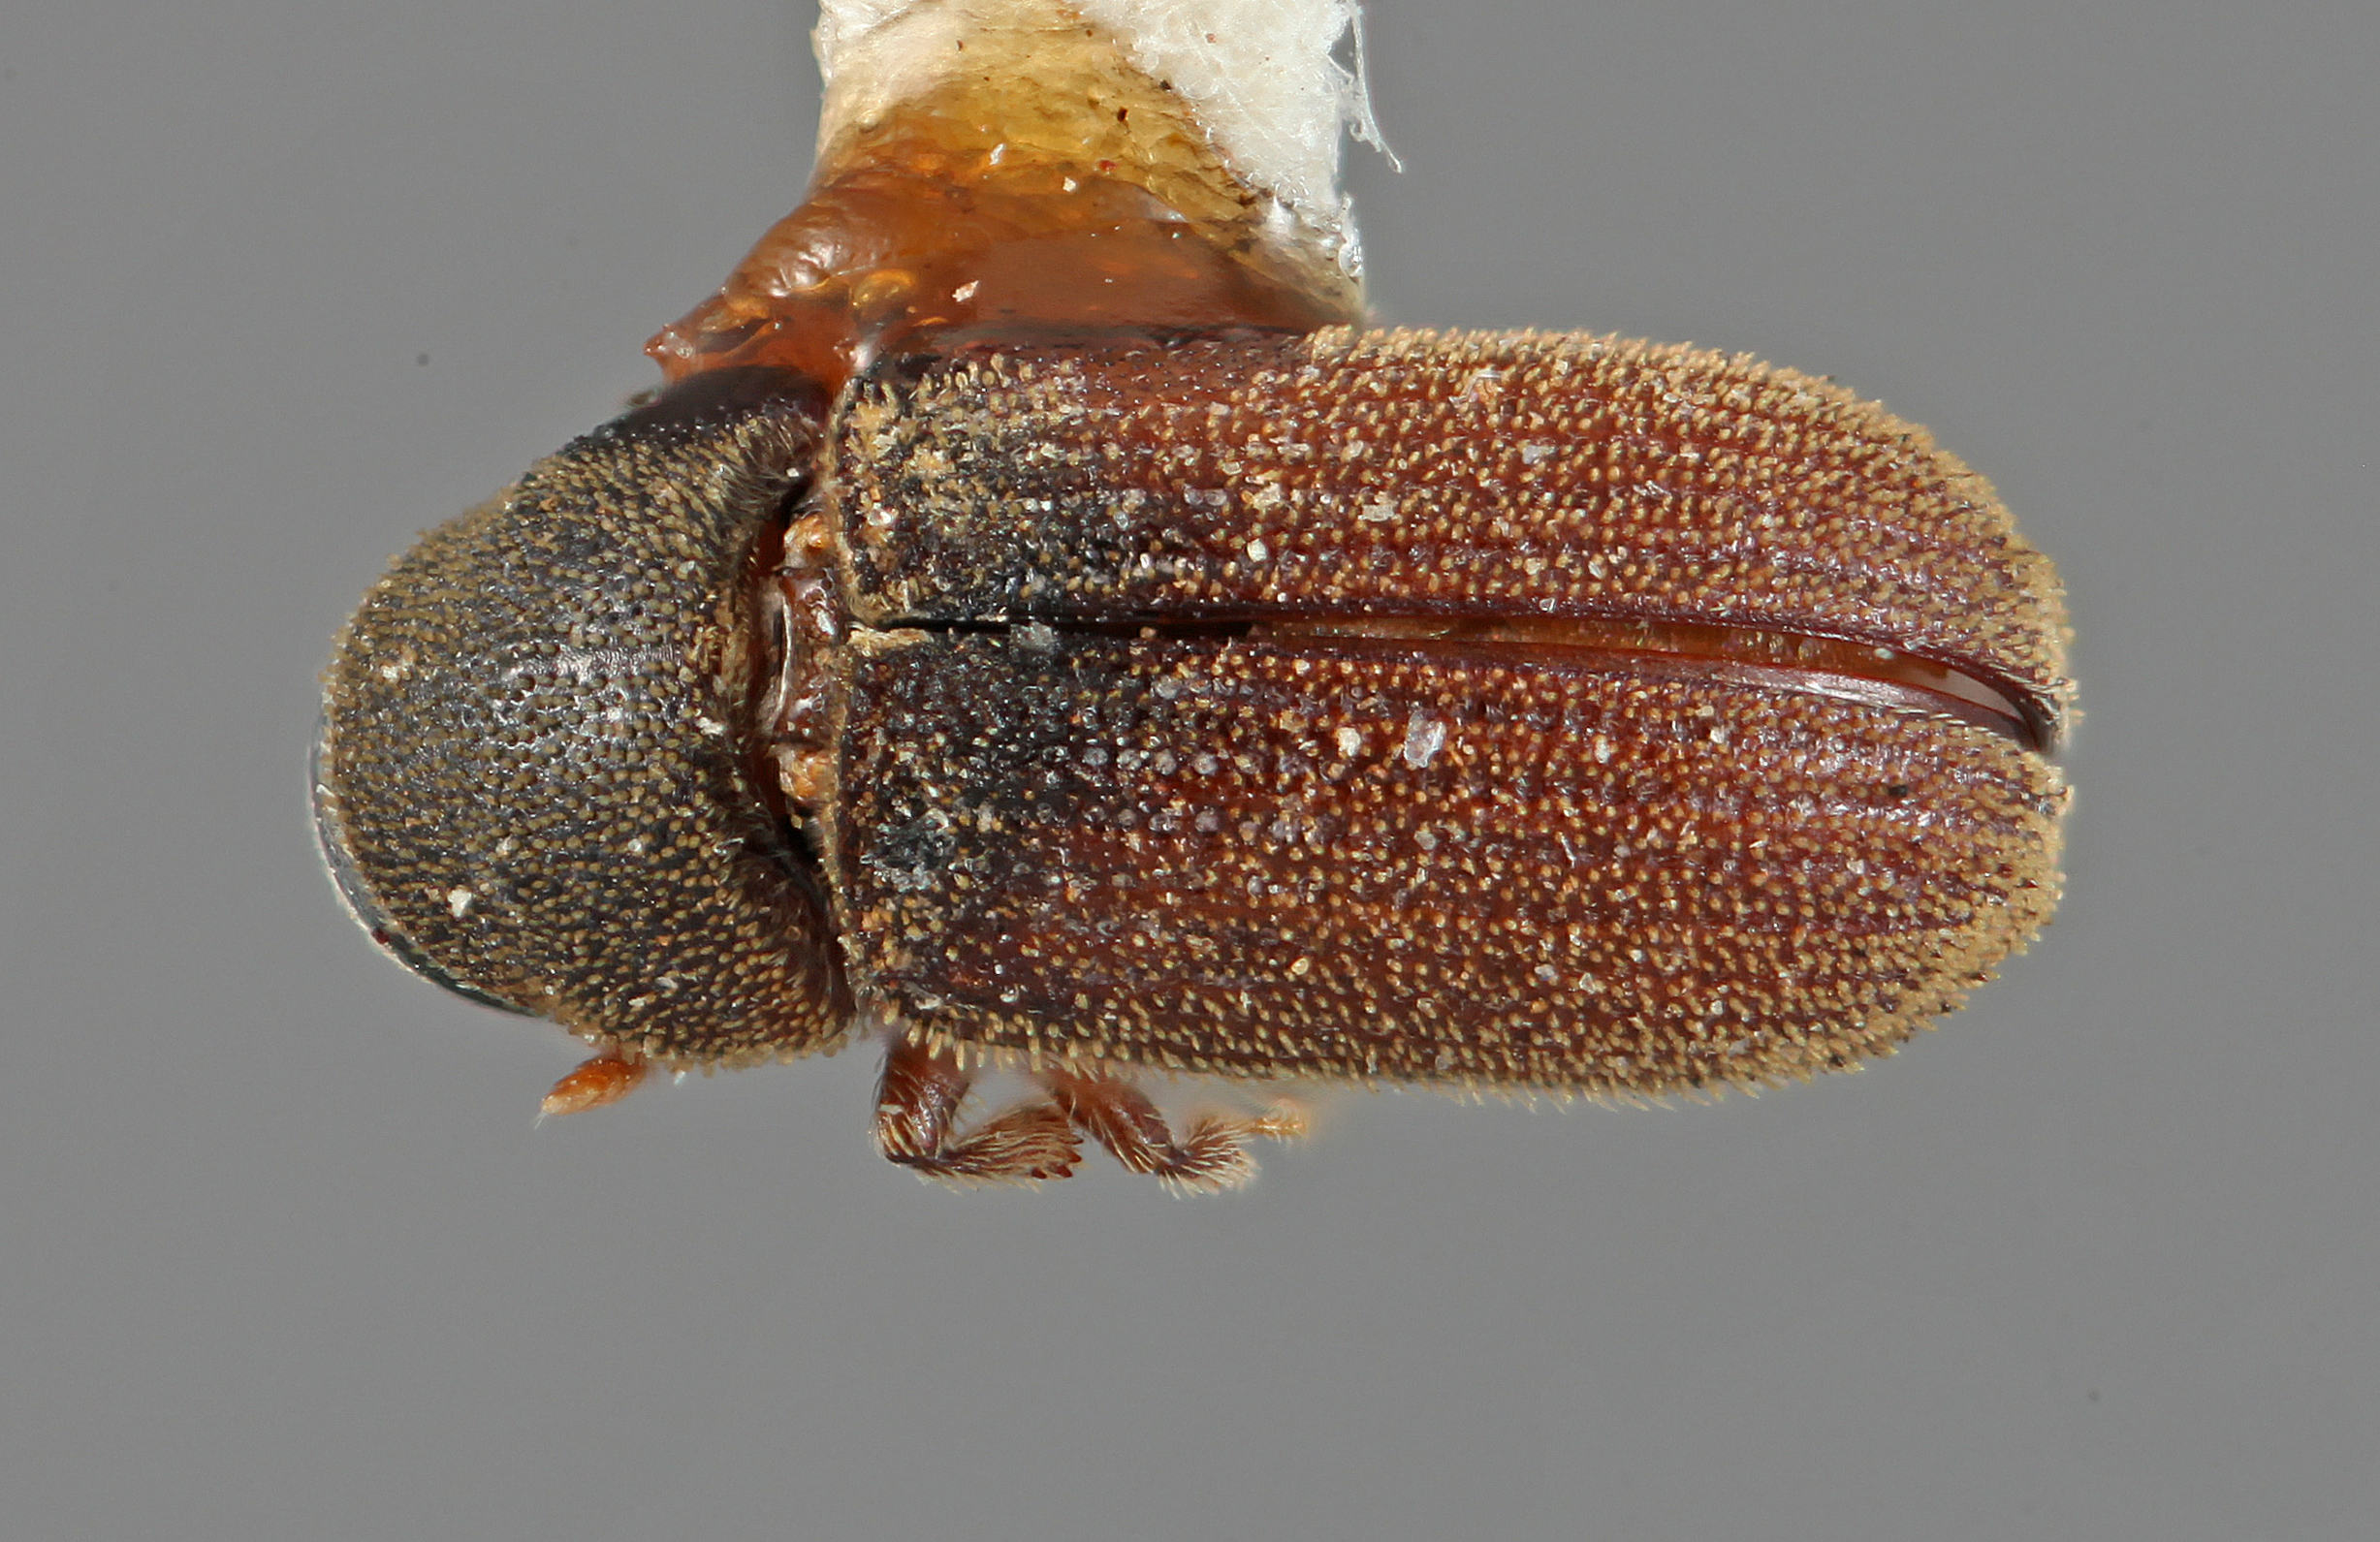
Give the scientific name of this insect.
Carphoborus brevisetosus
